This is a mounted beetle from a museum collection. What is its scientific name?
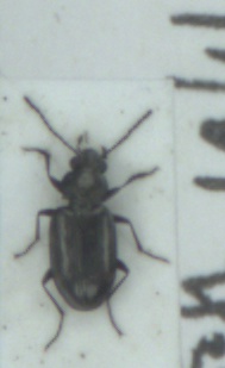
Bembidion obliquum
